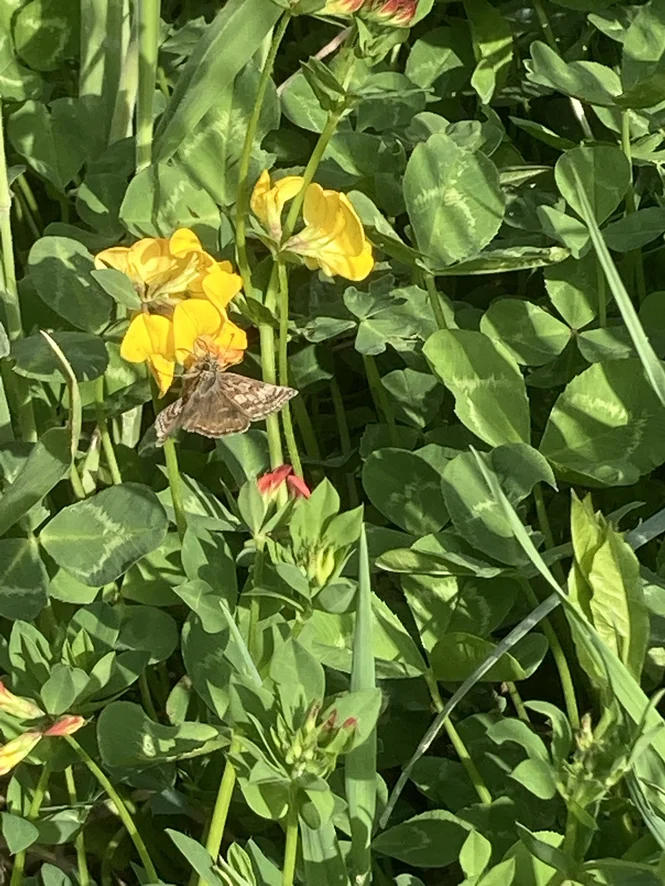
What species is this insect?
Erynnis tages
